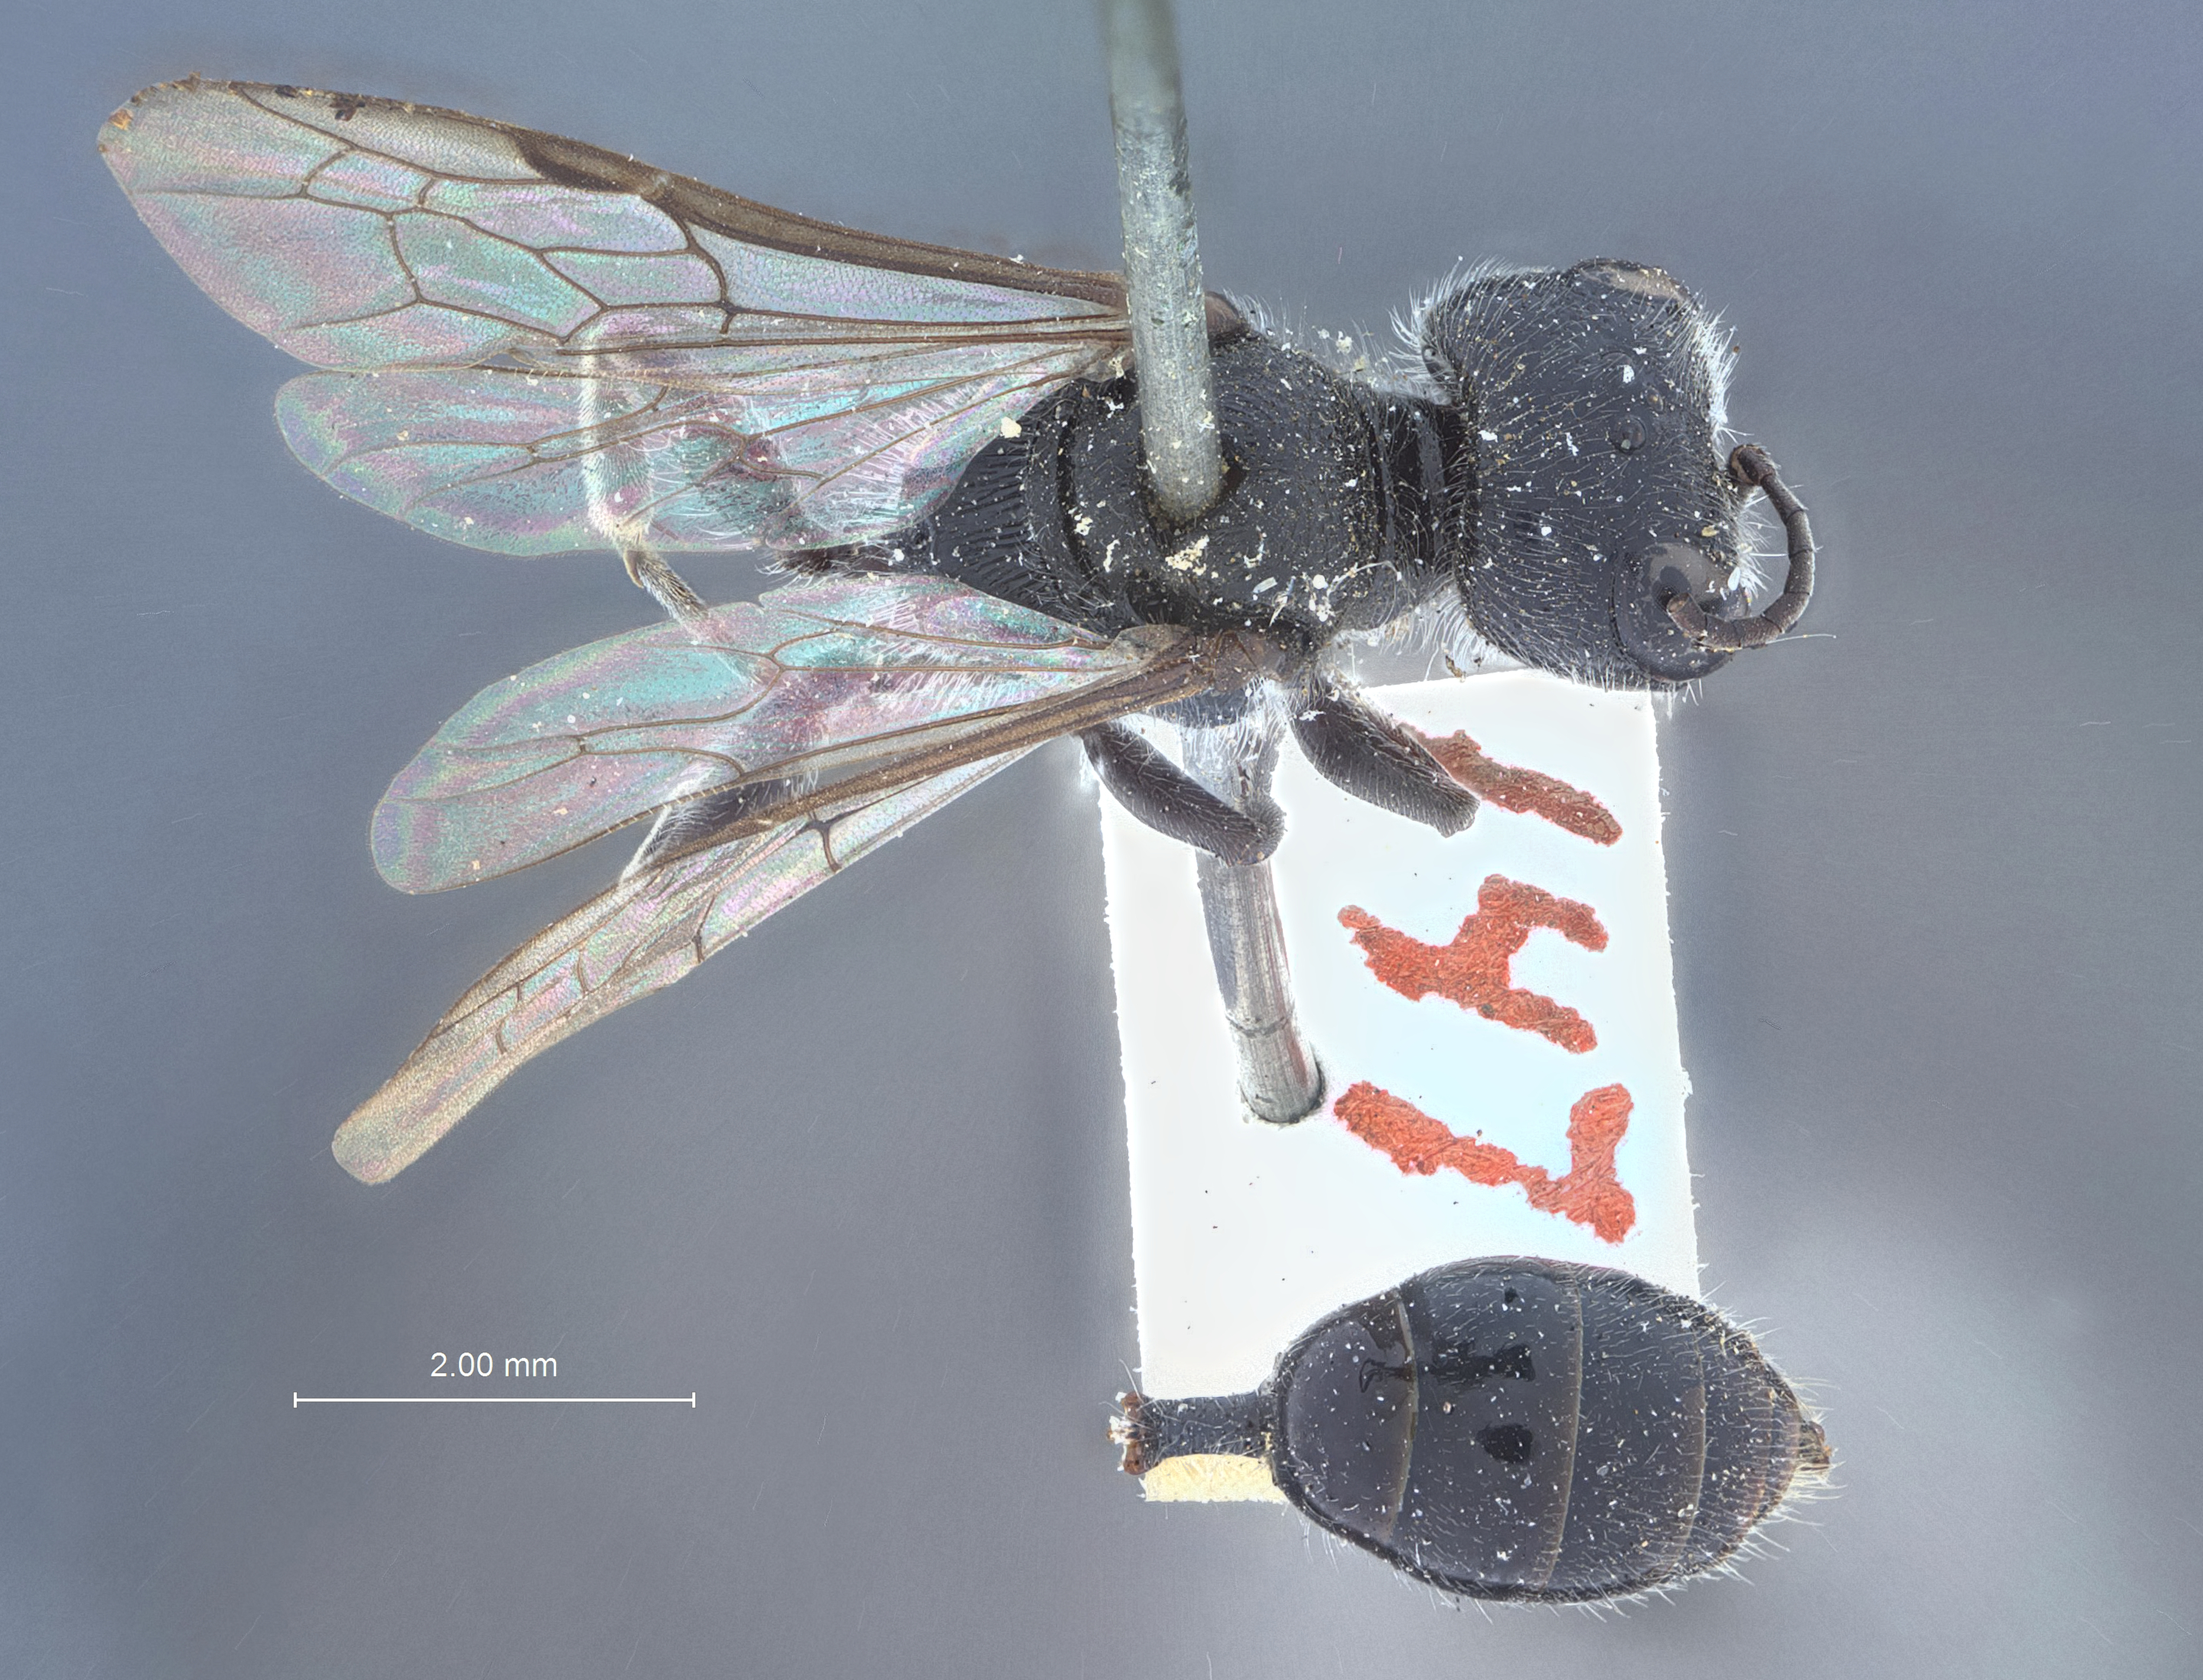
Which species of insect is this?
Pemphredon errans
